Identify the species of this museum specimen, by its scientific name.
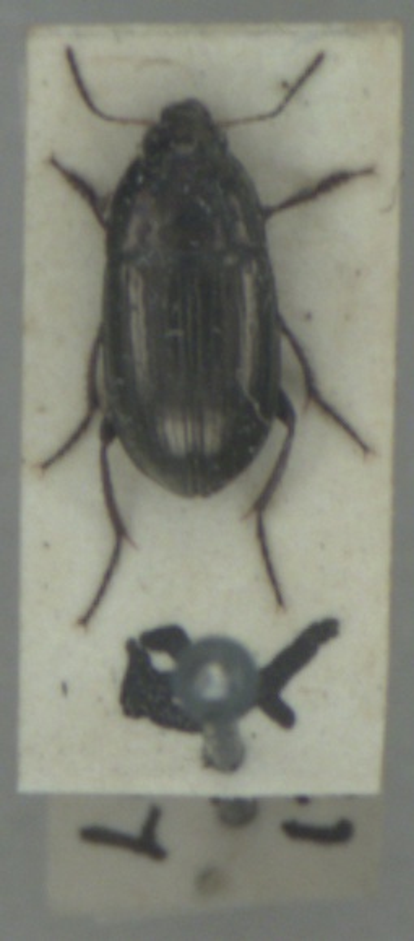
Amara aenea
